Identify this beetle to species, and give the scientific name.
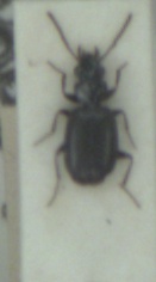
Syntomus truncatellus
